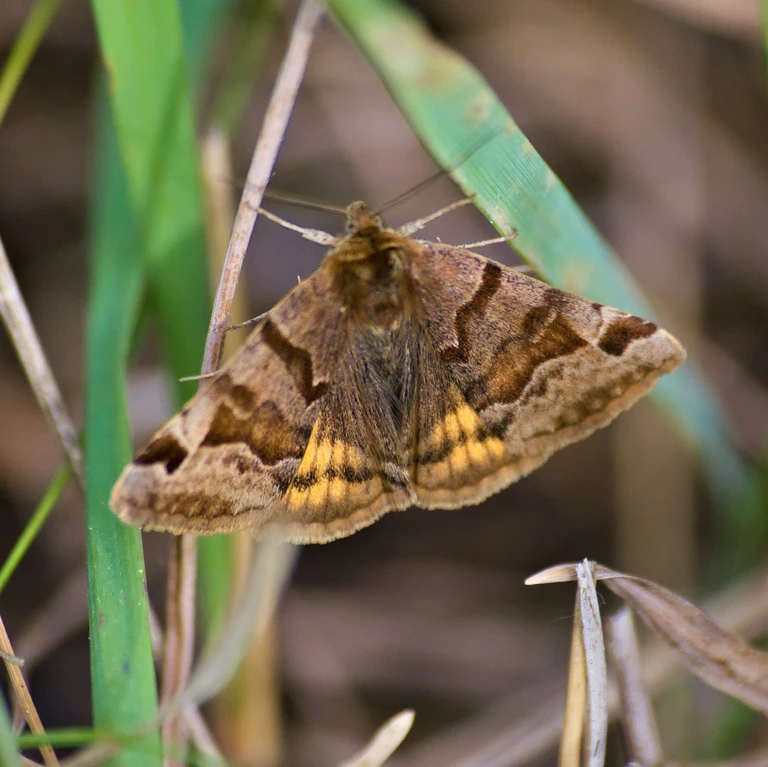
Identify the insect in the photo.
Euclidia glyphica
